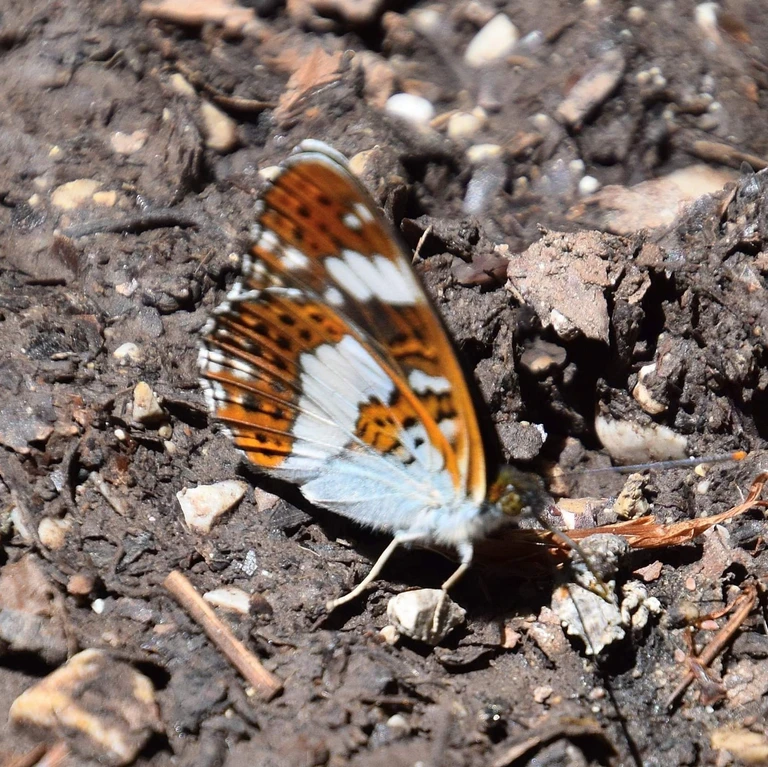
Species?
Limenitis camilla (also Ladoga camilla)
